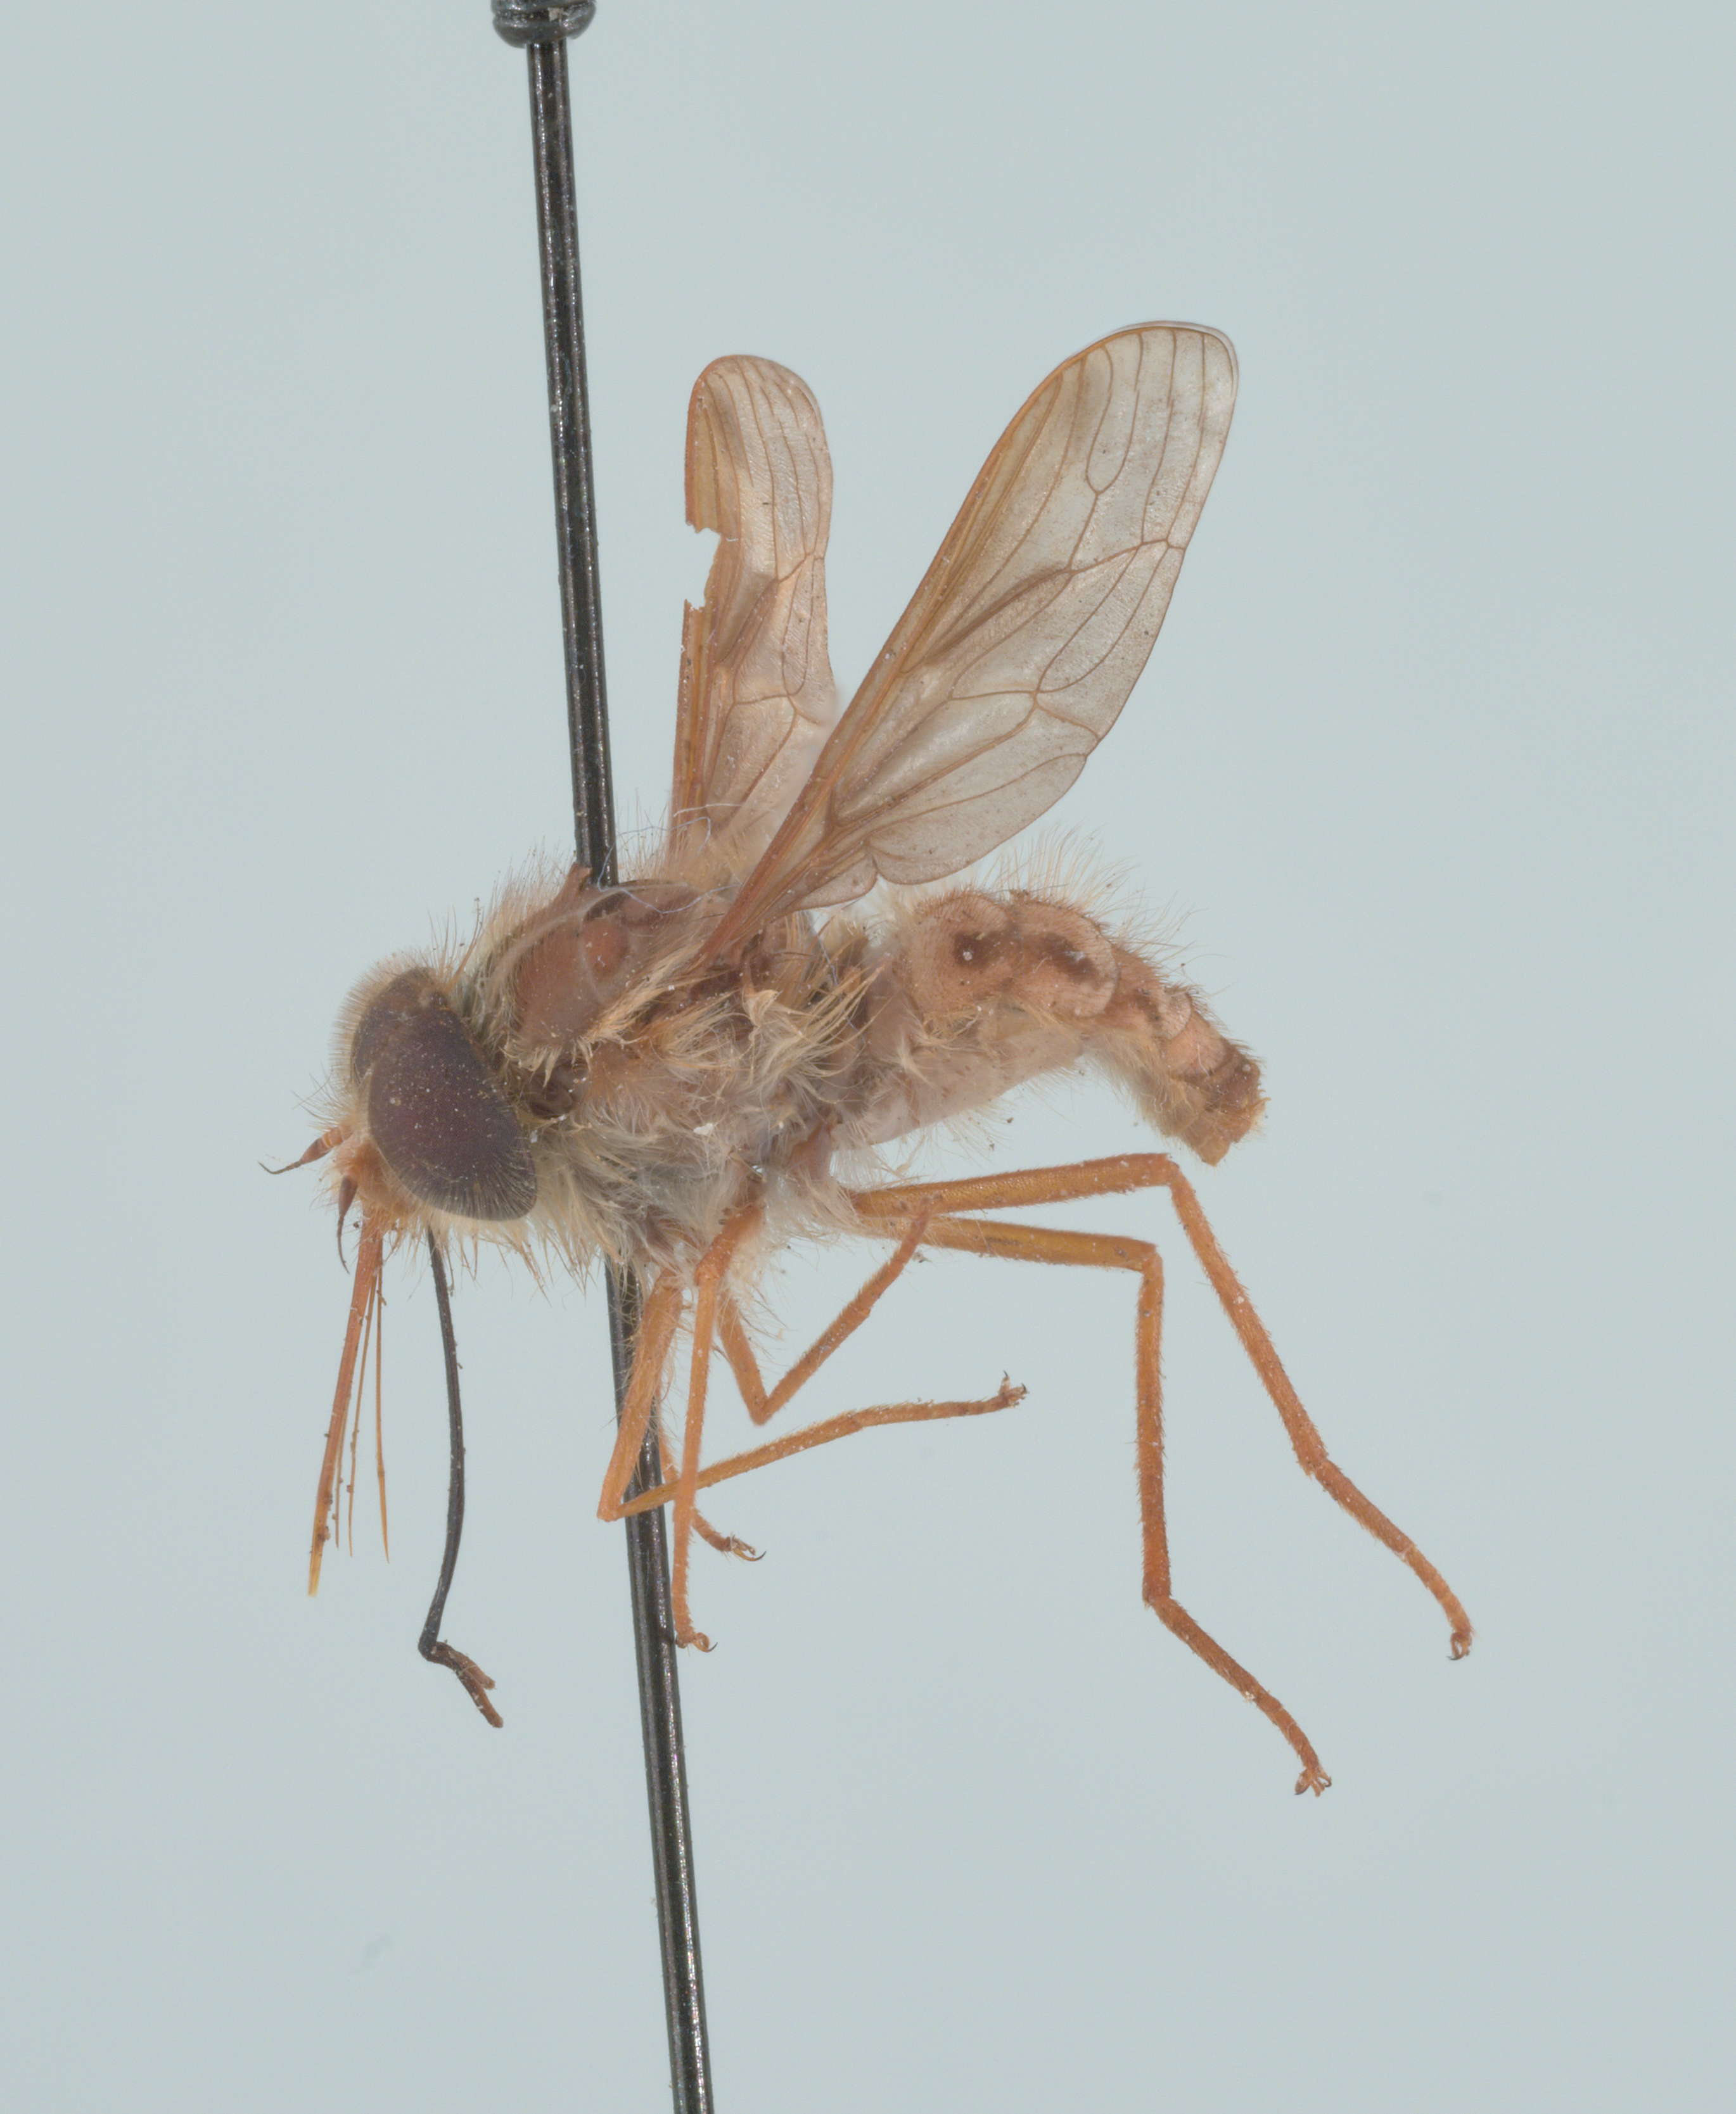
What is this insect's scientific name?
Hirmoneura nubipennis (also Trichophthalma nubipennis)
